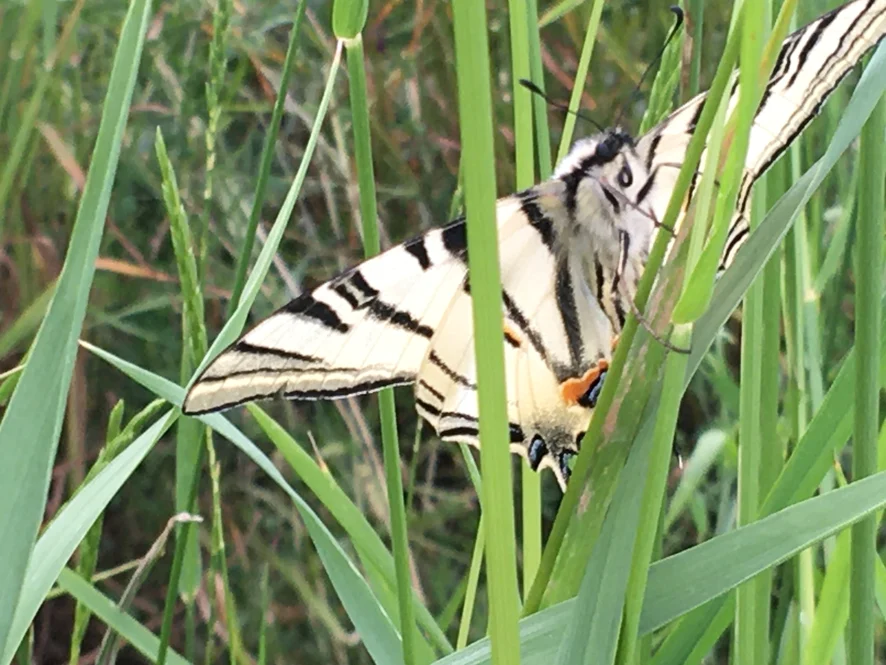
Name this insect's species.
Iphiclides podalirius
